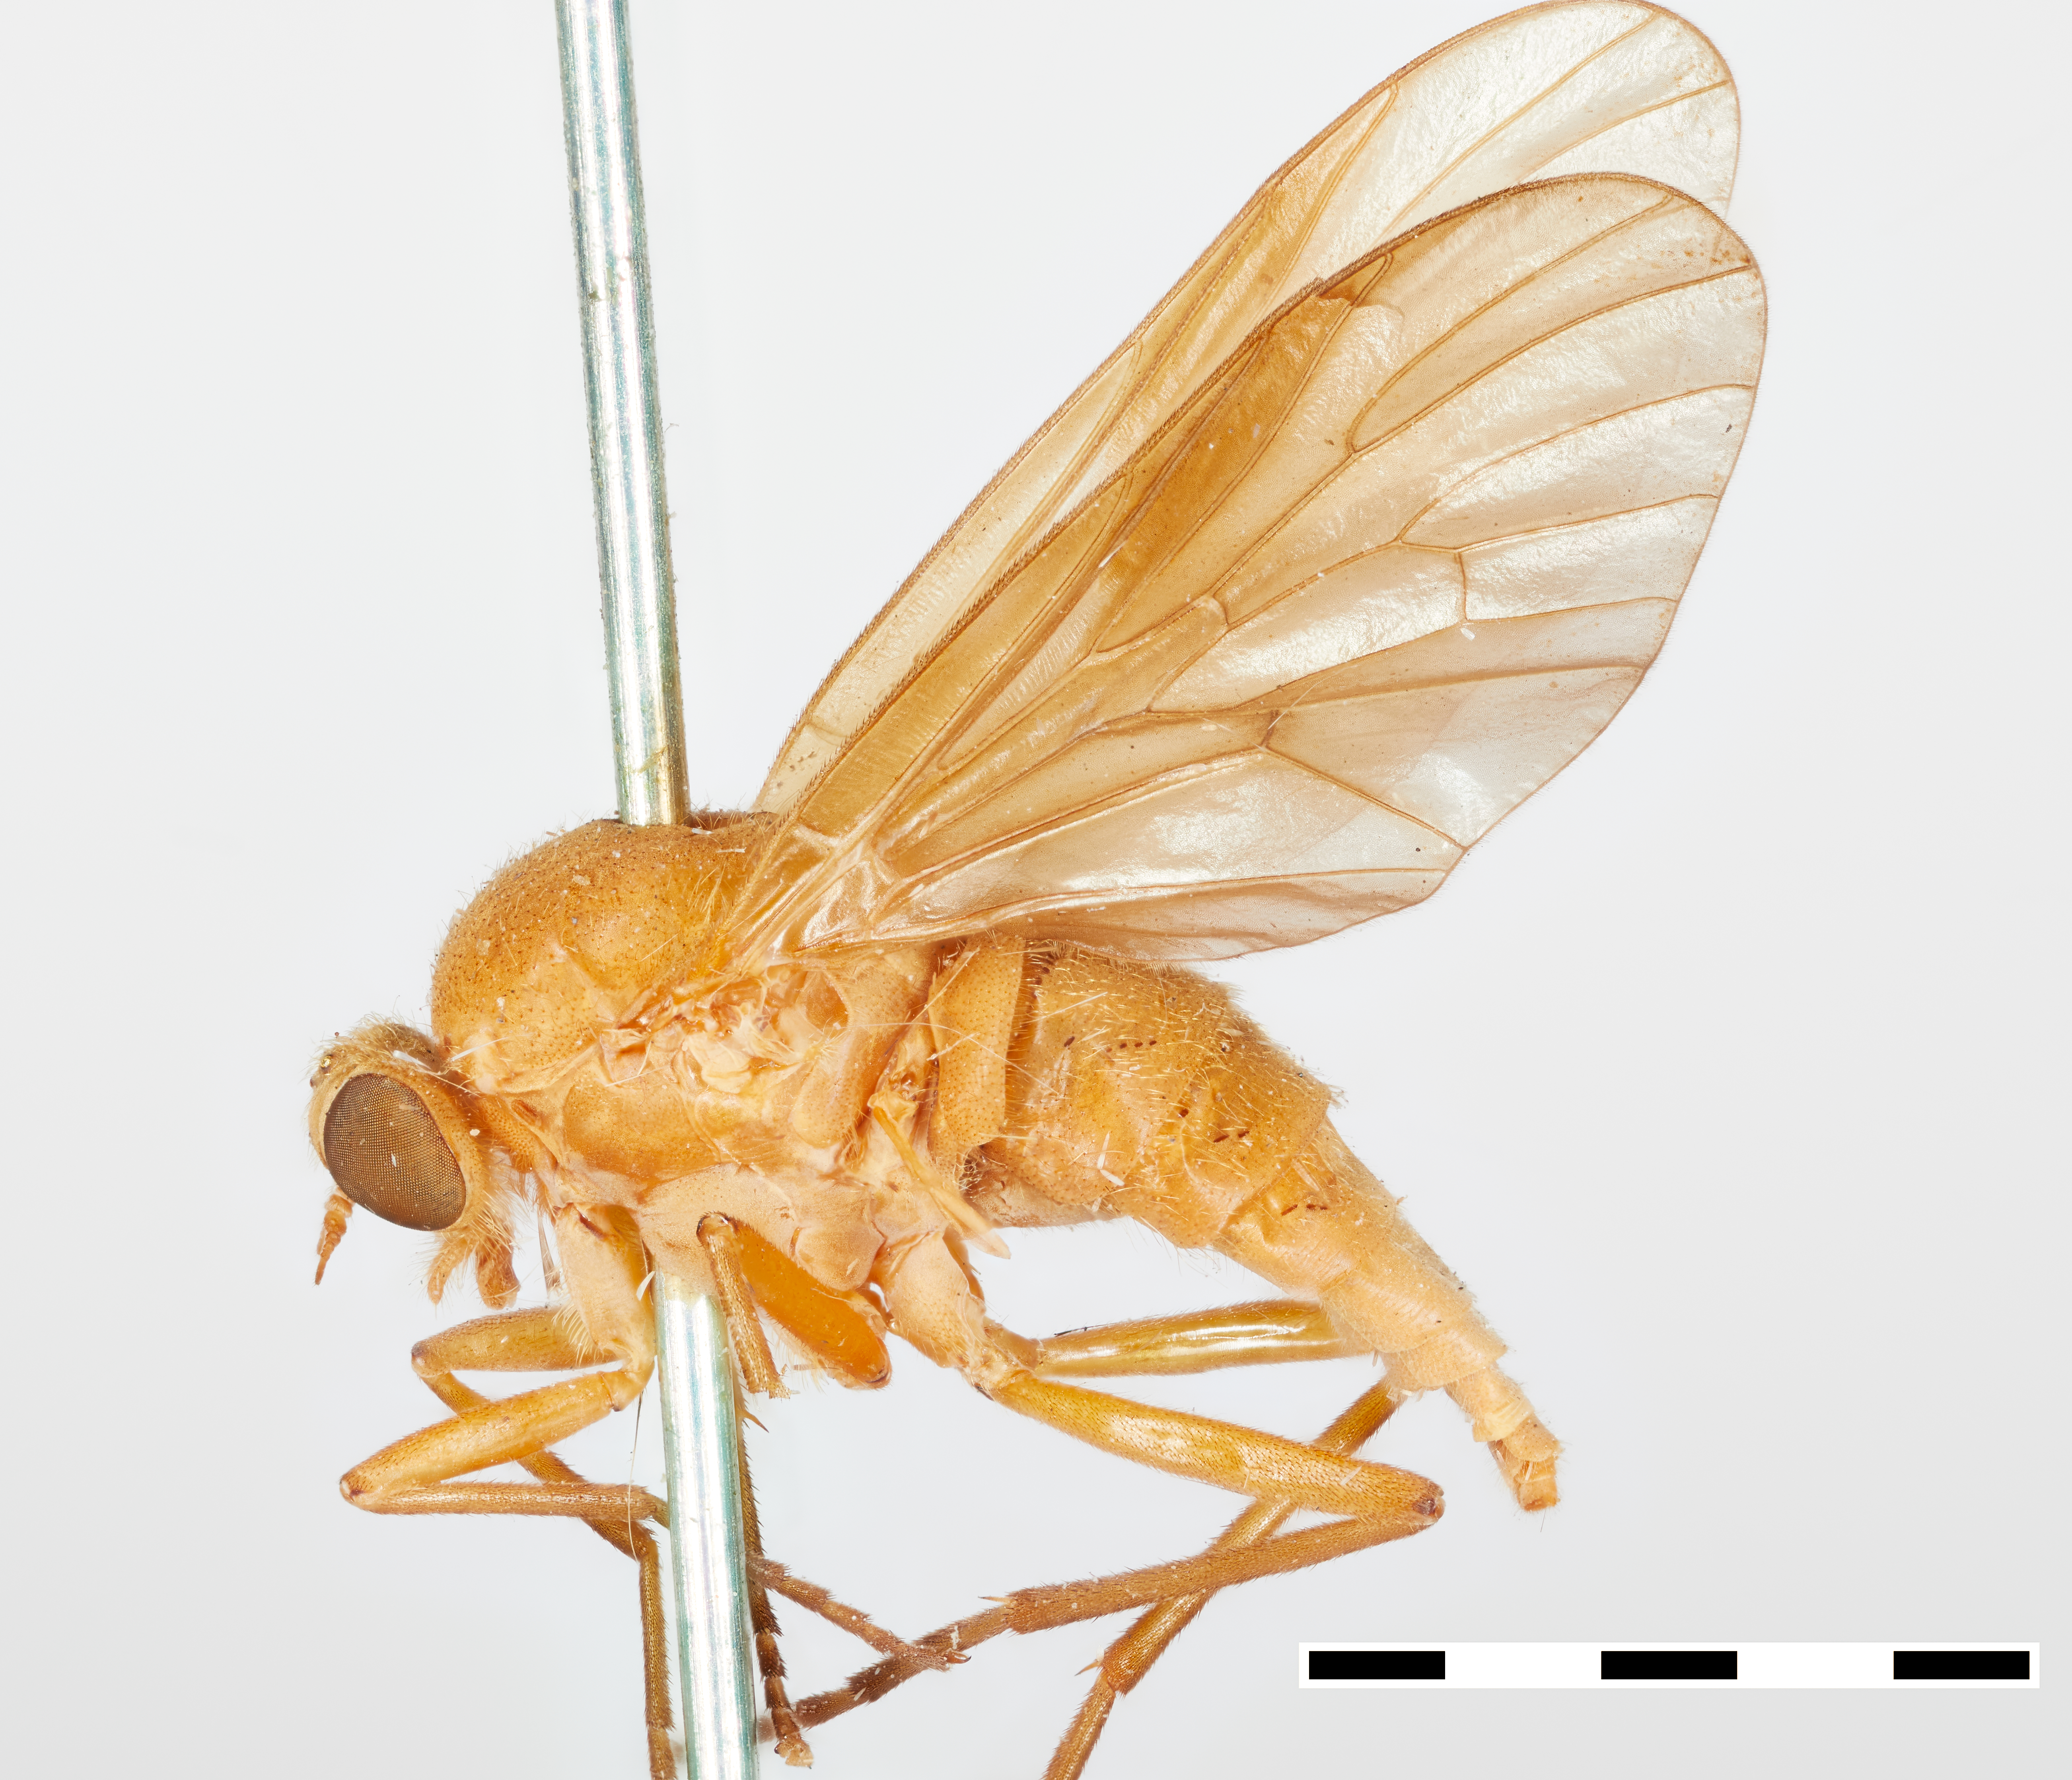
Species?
Arthroceras fulvicorne
